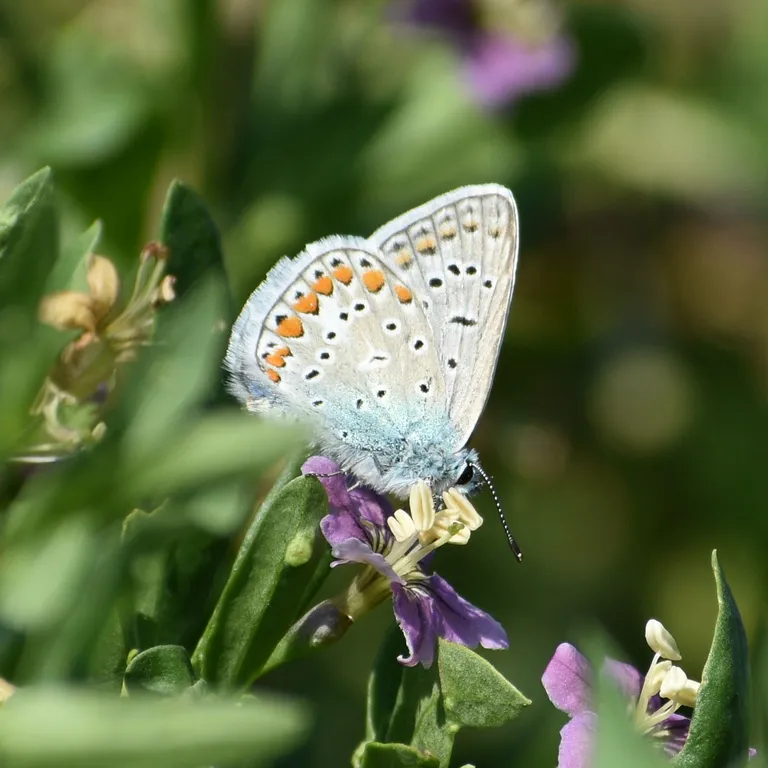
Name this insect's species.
Polyommatus icarus
